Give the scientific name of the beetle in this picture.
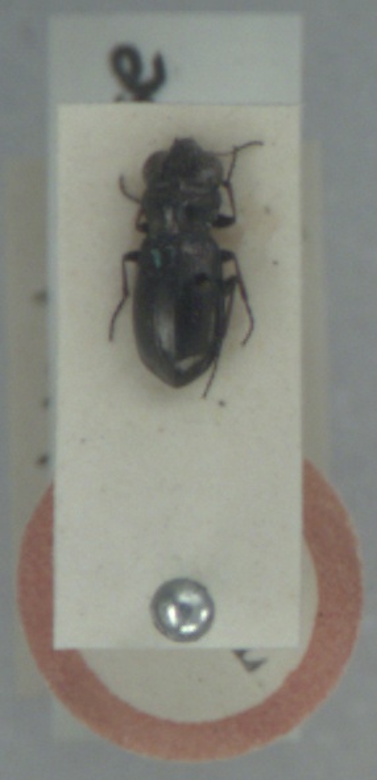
Notiophilus germinyi
